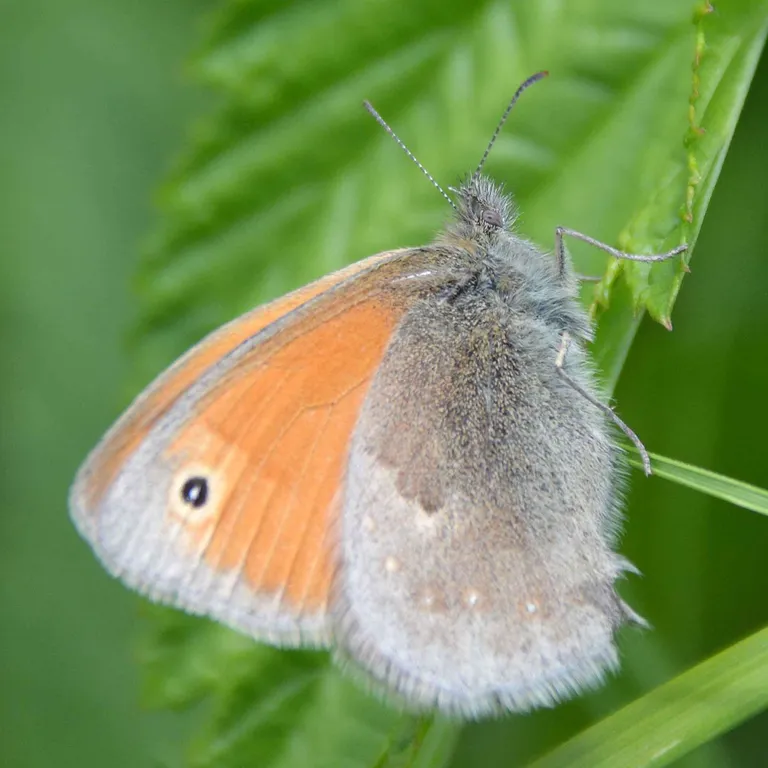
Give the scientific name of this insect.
Coenonympha pamphilus
